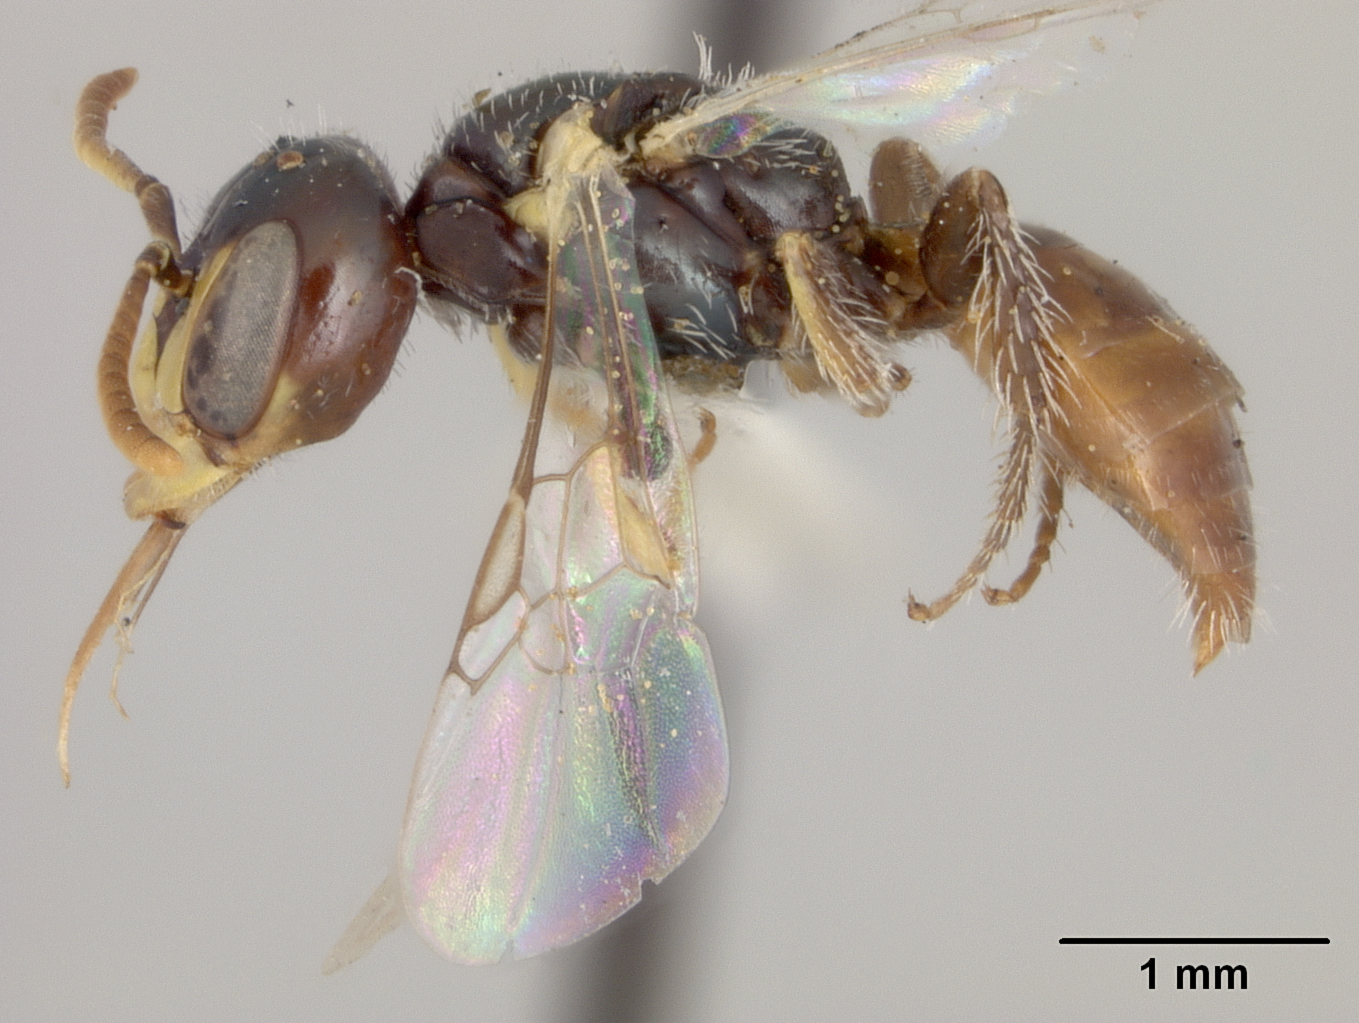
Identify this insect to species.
Perdita nigridia
